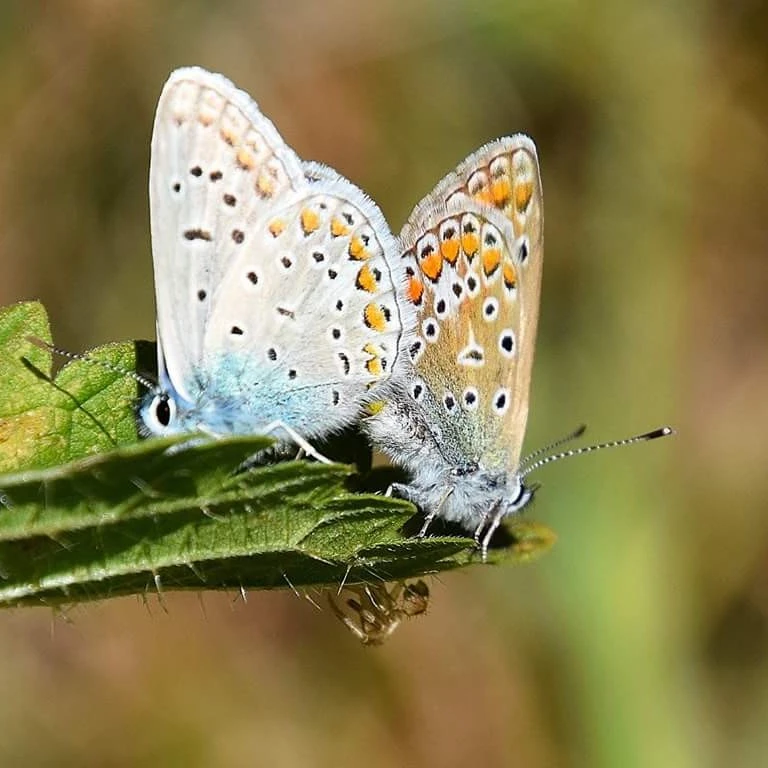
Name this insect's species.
Polyommatus icarus
